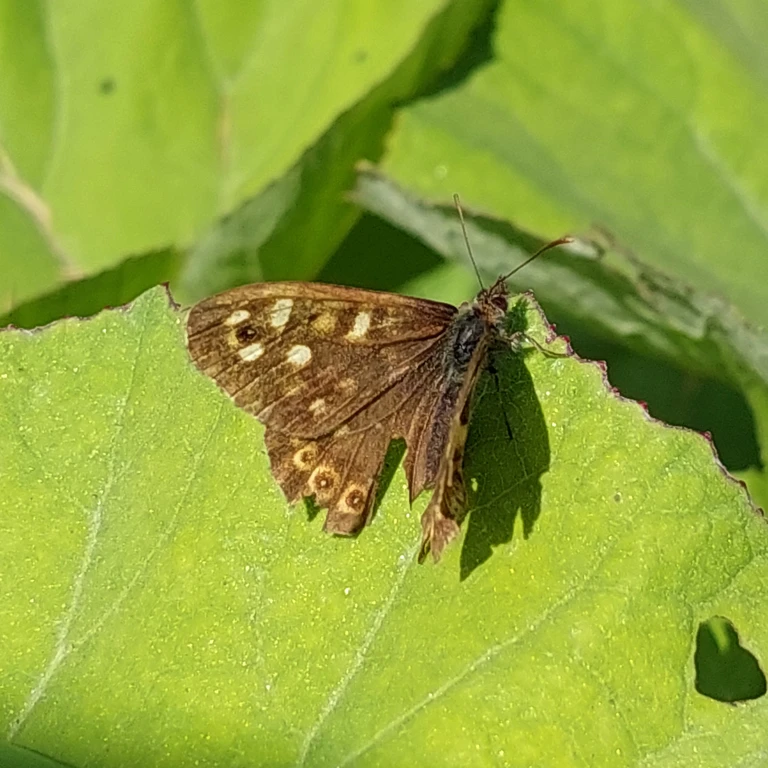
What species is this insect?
Pararge aegeria
